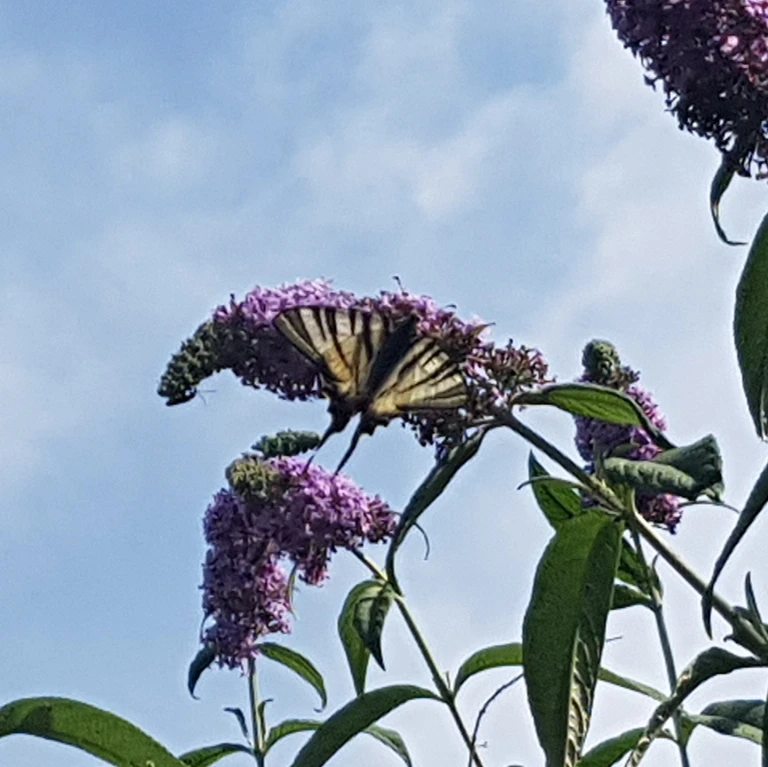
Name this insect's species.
Iphiclides podalirius
